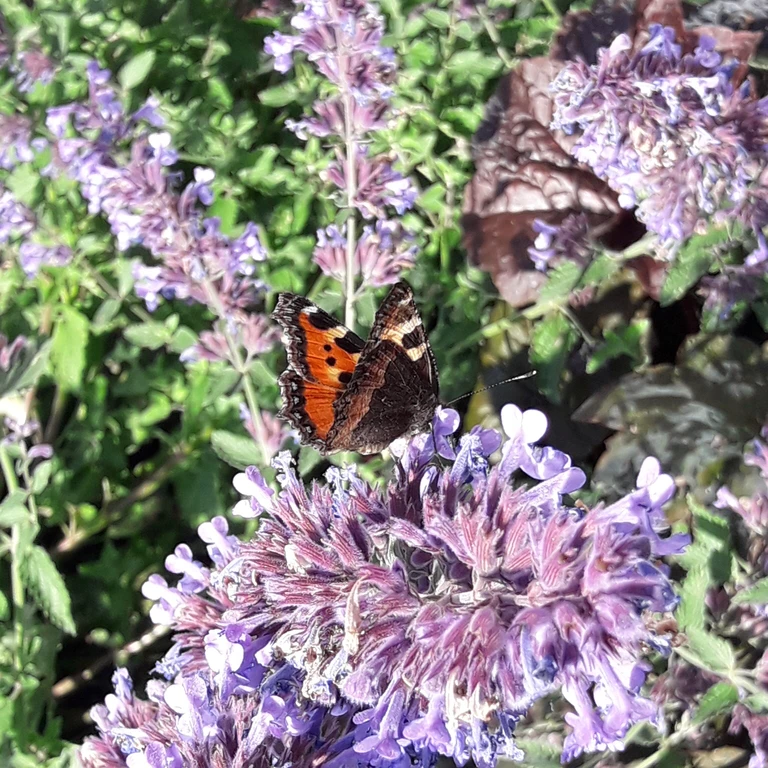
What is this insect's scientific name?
Aglais urticae
